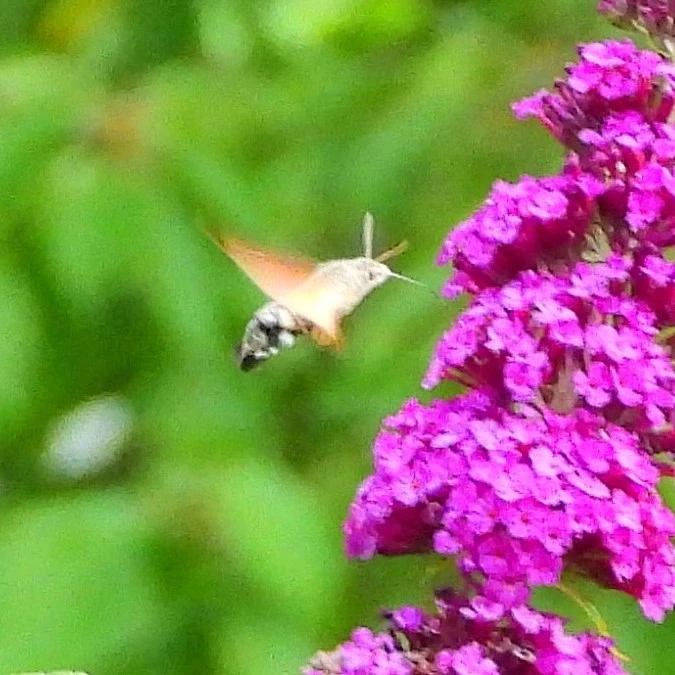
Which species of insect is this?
Macroglossum stellatarum
